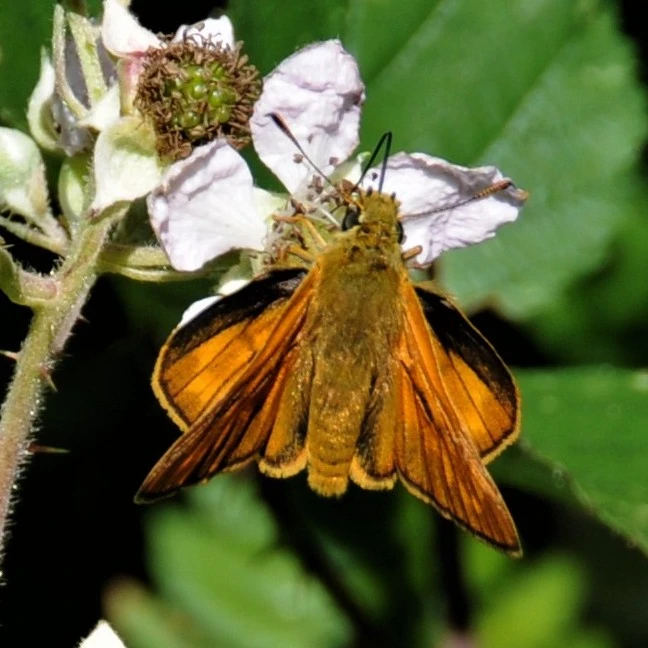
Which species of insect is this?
Ochlodes sylvanus (also Ochlodes venata)
